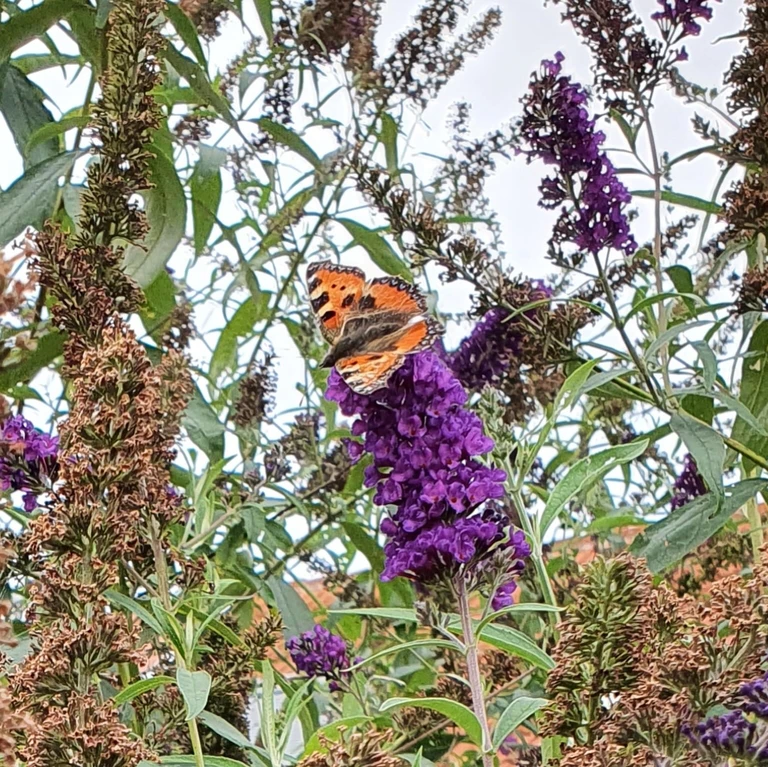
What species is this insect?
Aglais urticae
